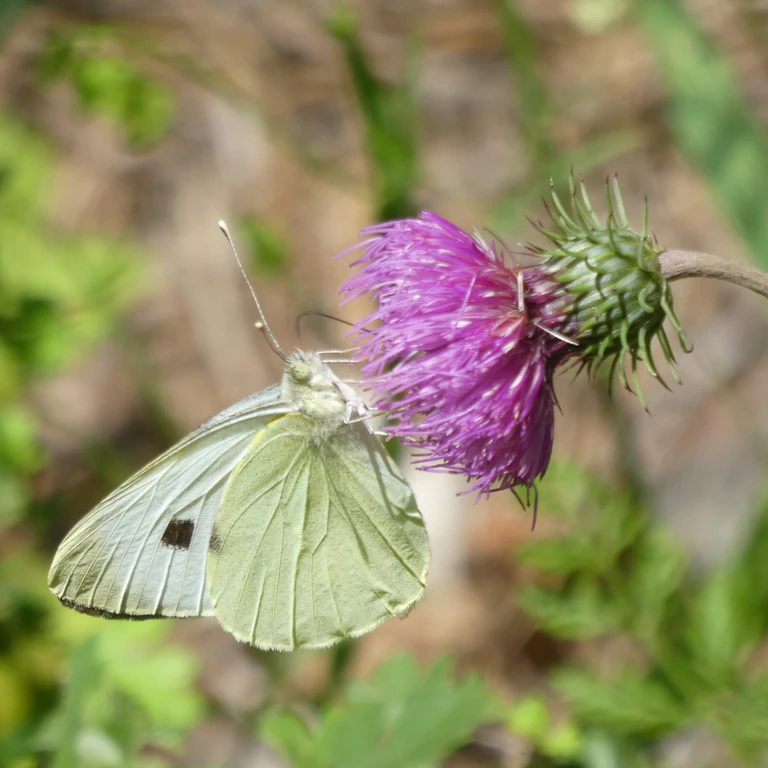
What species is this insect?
Pieris brassicae
